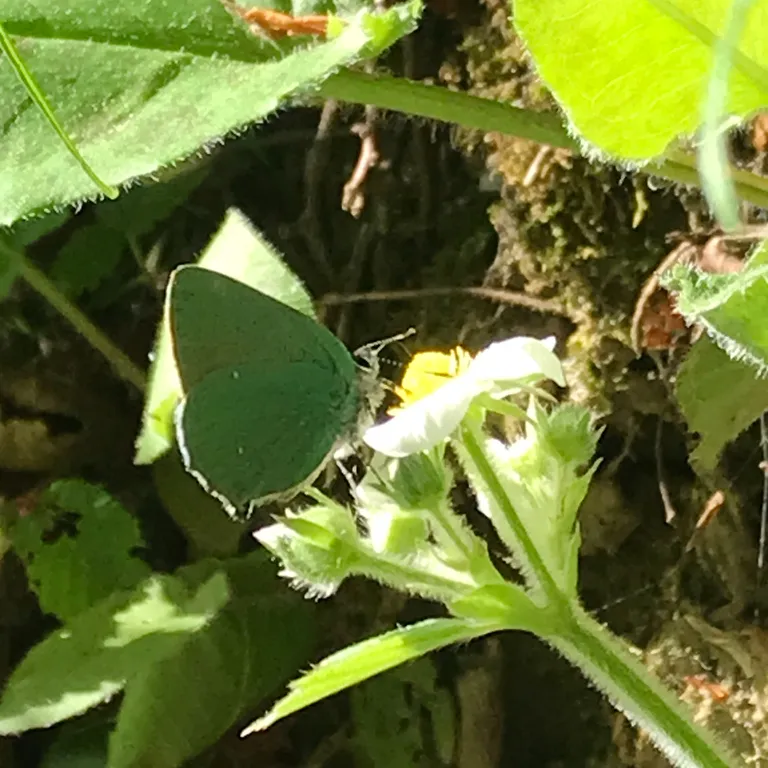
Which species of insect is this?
Callophrys rubi
